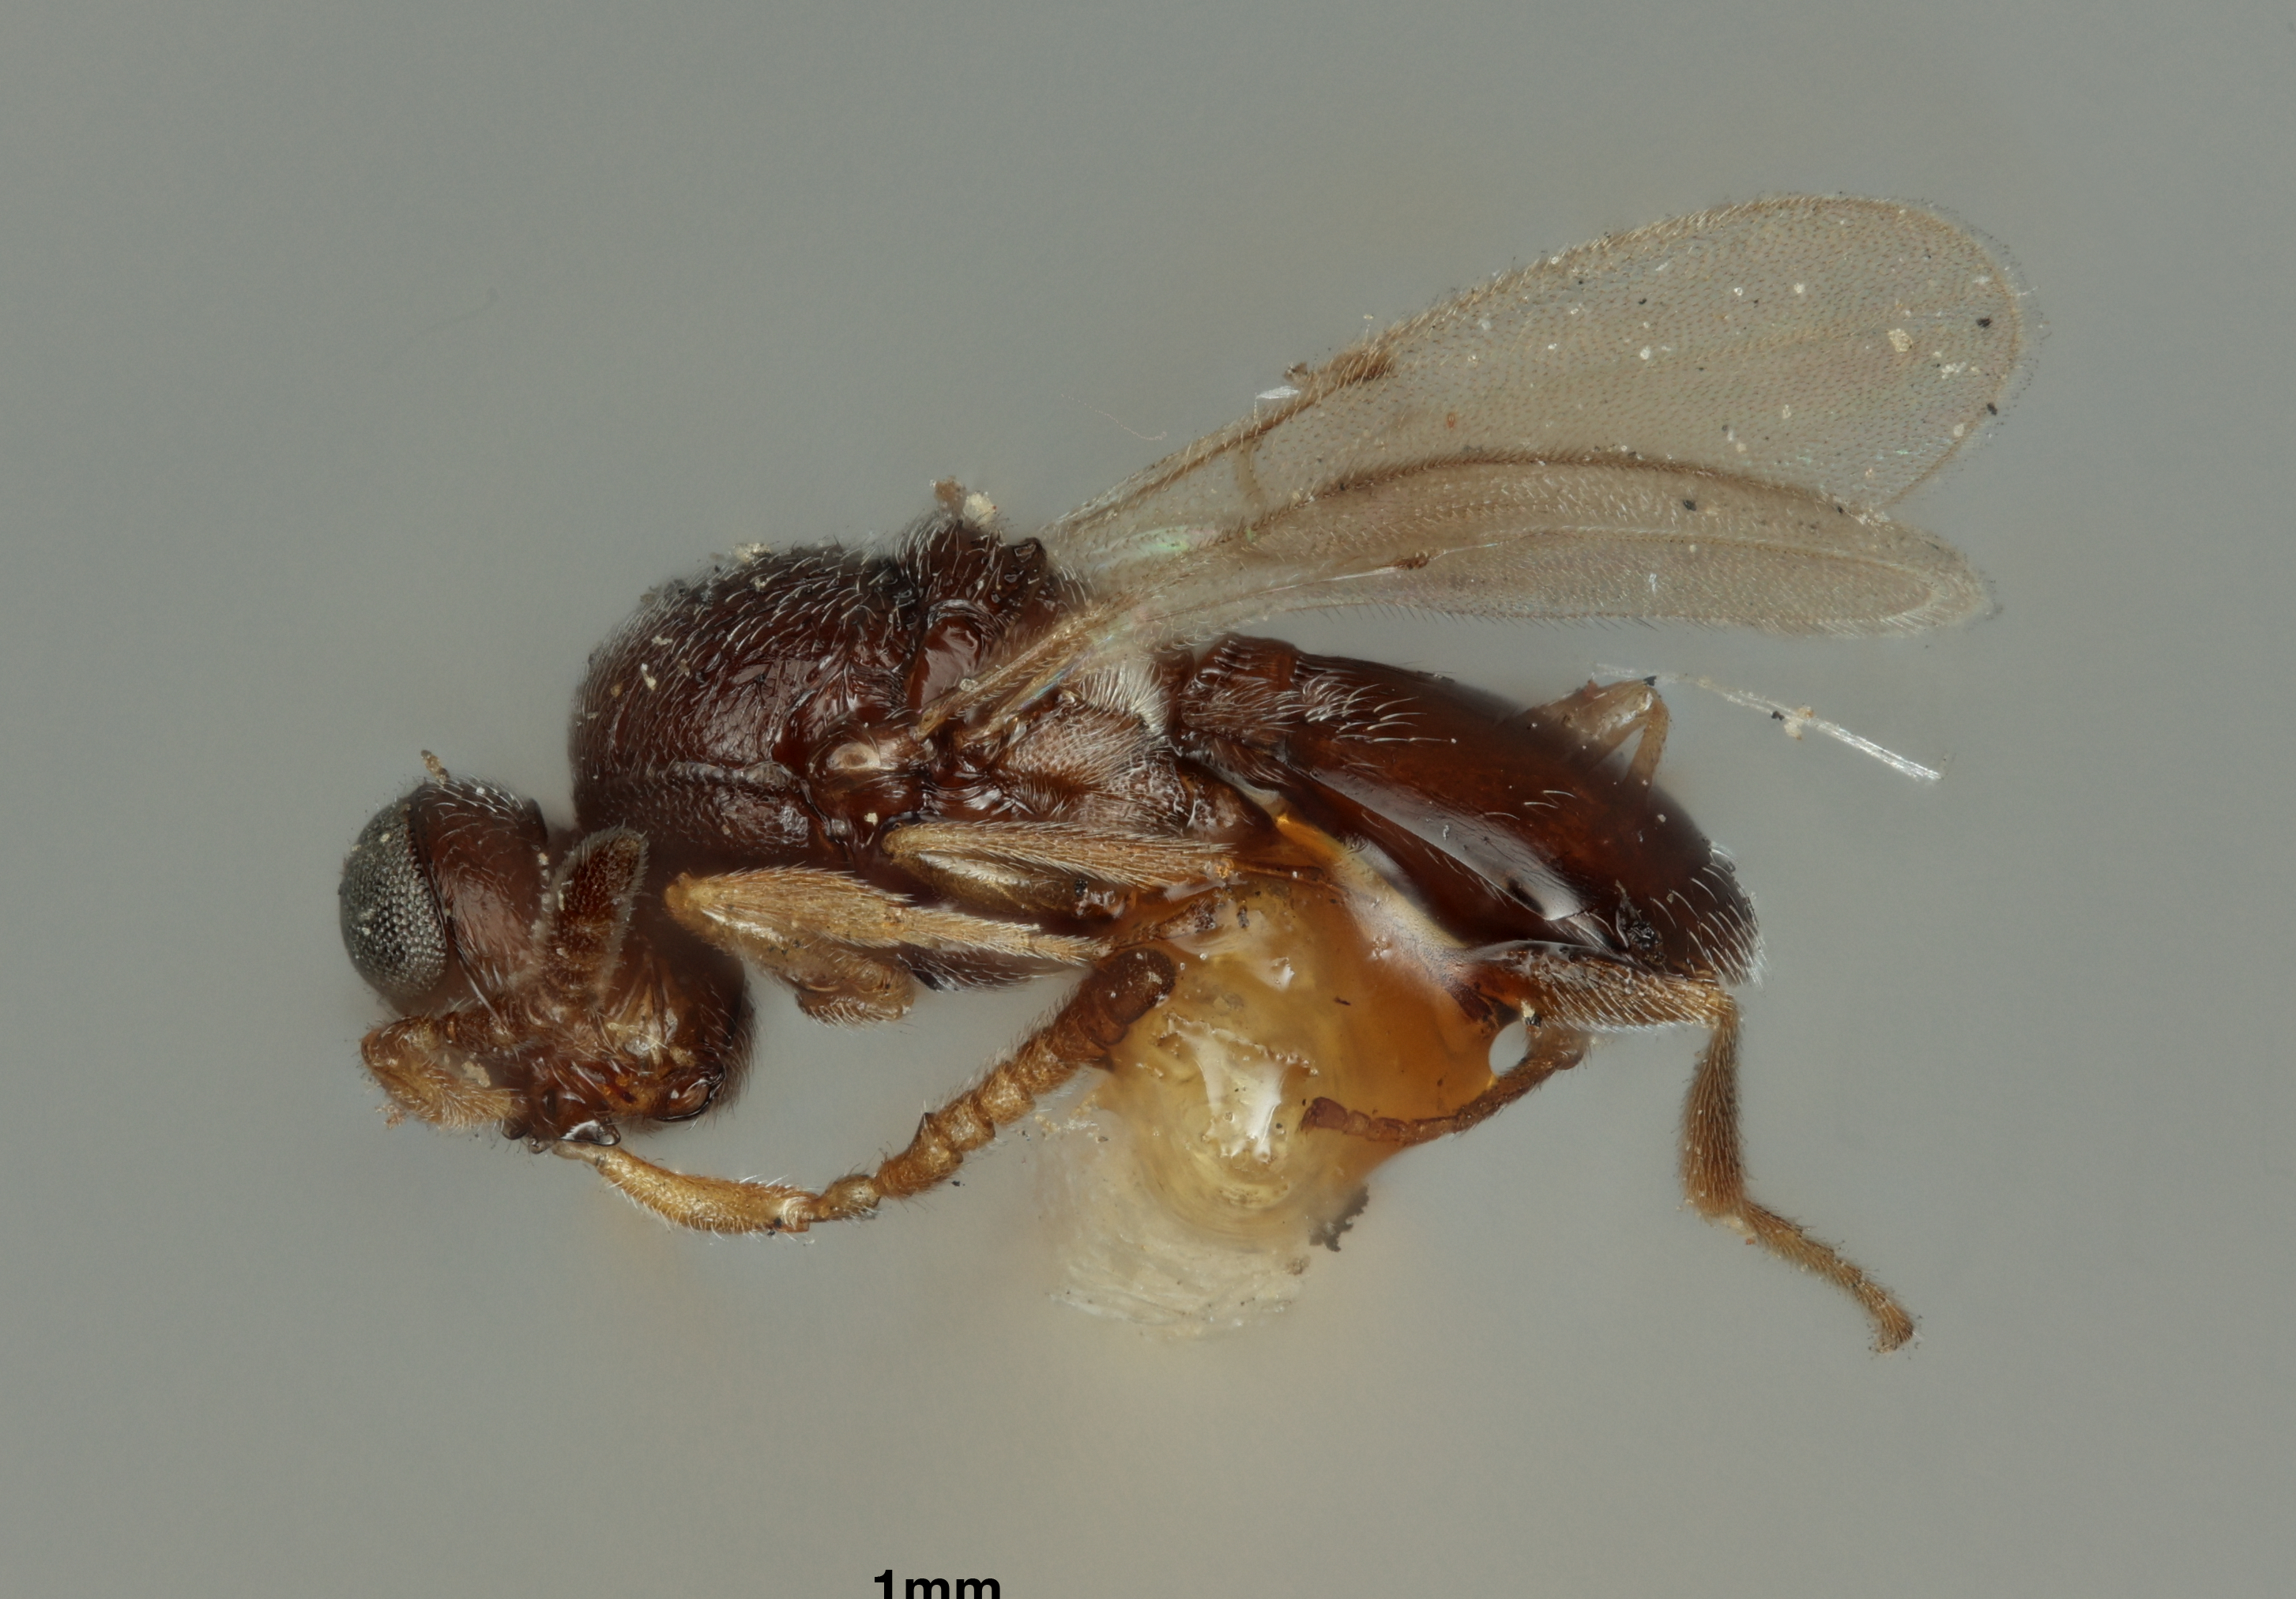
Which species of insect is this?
Monocrita carinata
